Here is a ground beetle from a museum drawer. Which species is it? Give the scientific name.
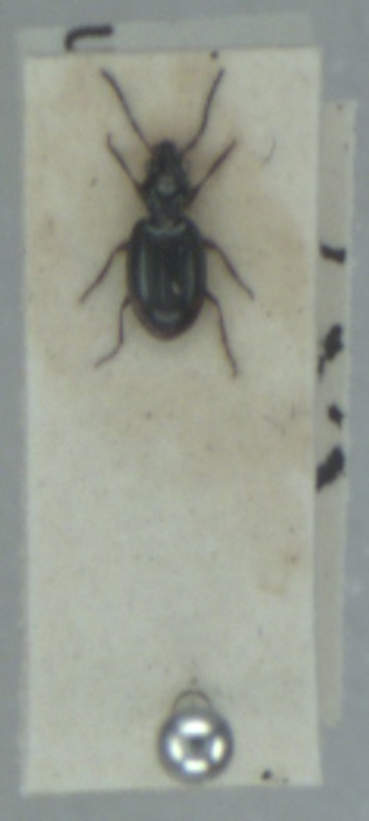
Bembidion doris
